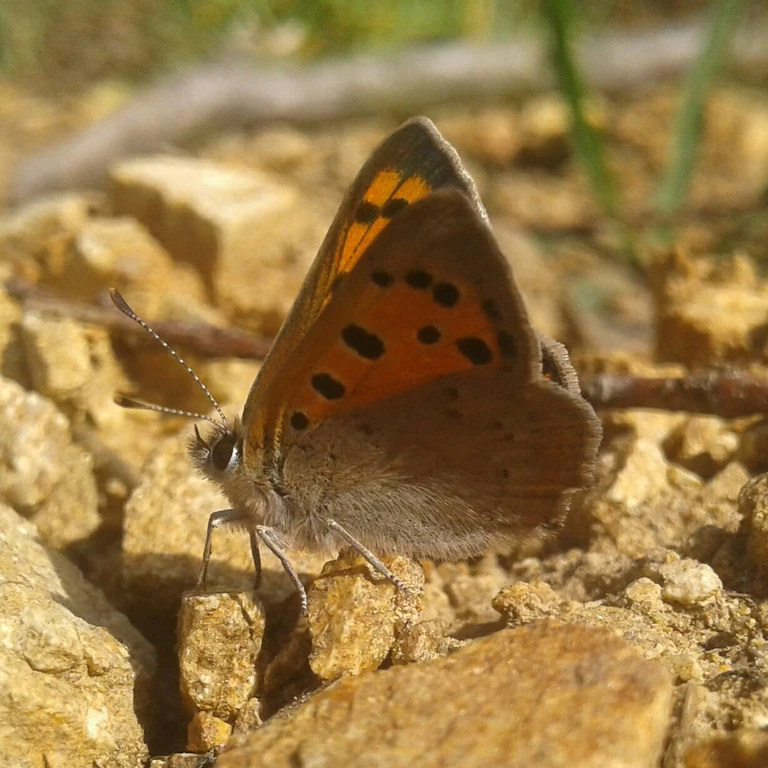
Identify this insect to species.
Lycaena phlaeas
